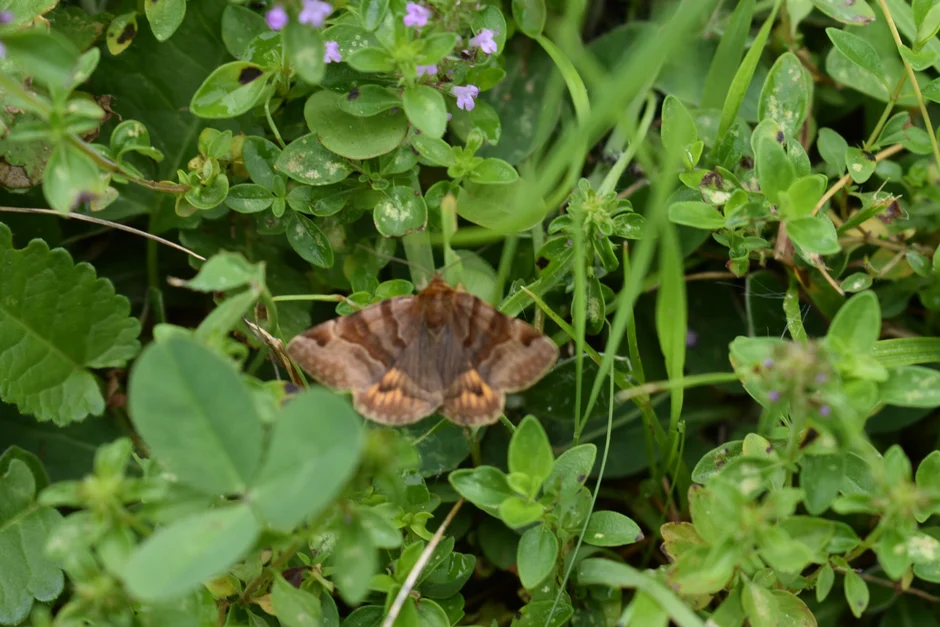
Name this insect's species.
Euclidia glyphica
